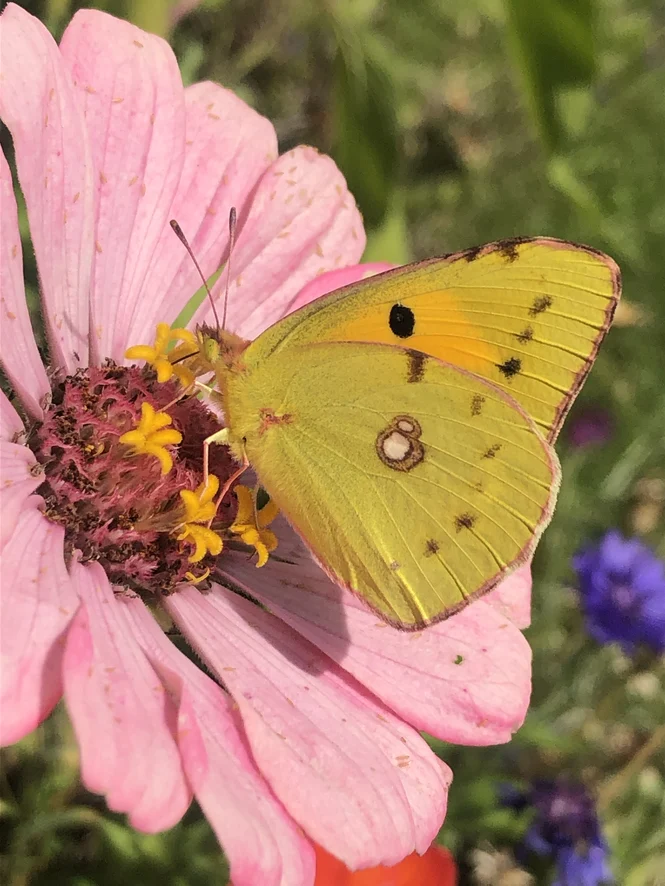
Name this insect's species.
Colias croceus
